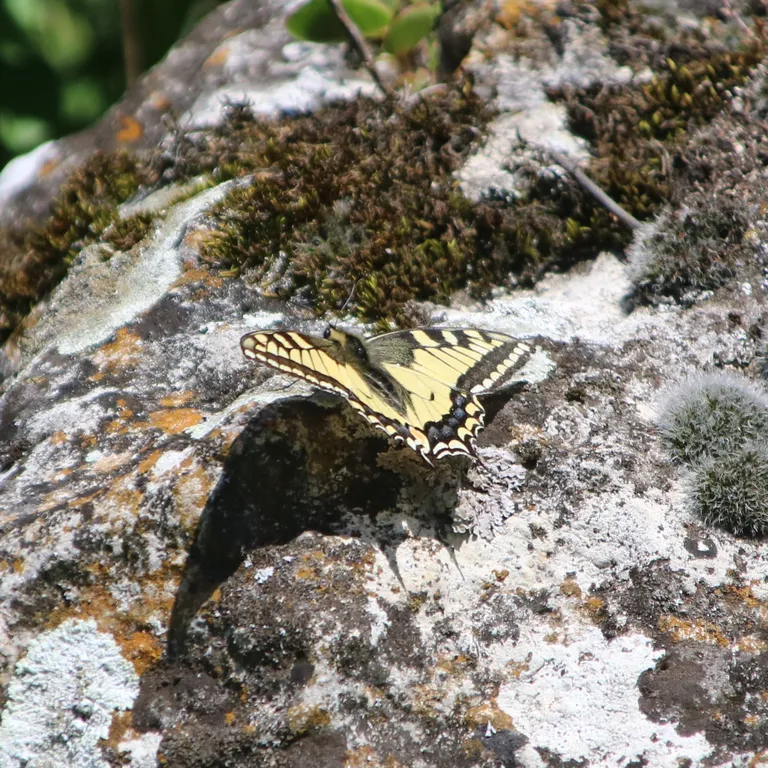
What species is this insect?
Papilio machaon
